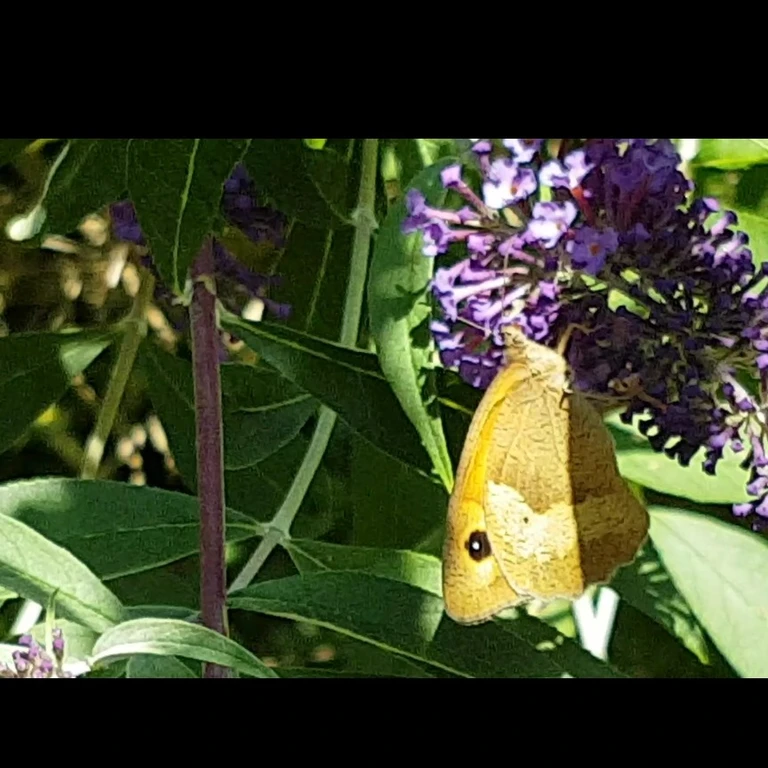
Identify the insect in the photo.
Maniola jurtina
